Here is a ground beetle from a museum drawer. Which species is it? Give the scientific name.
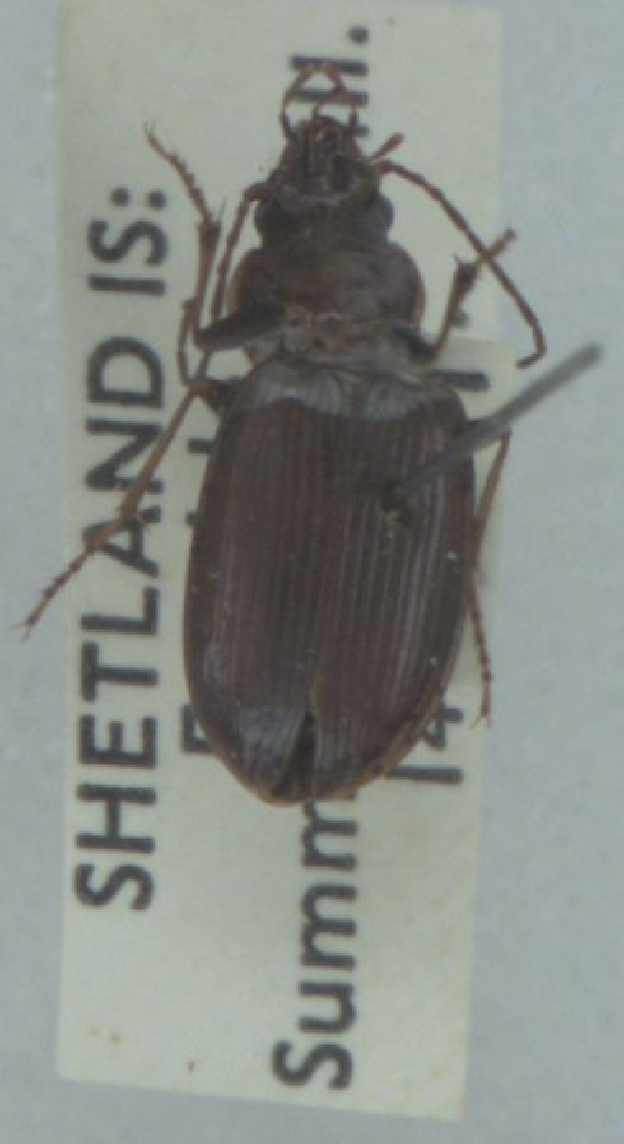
Nebria salina
